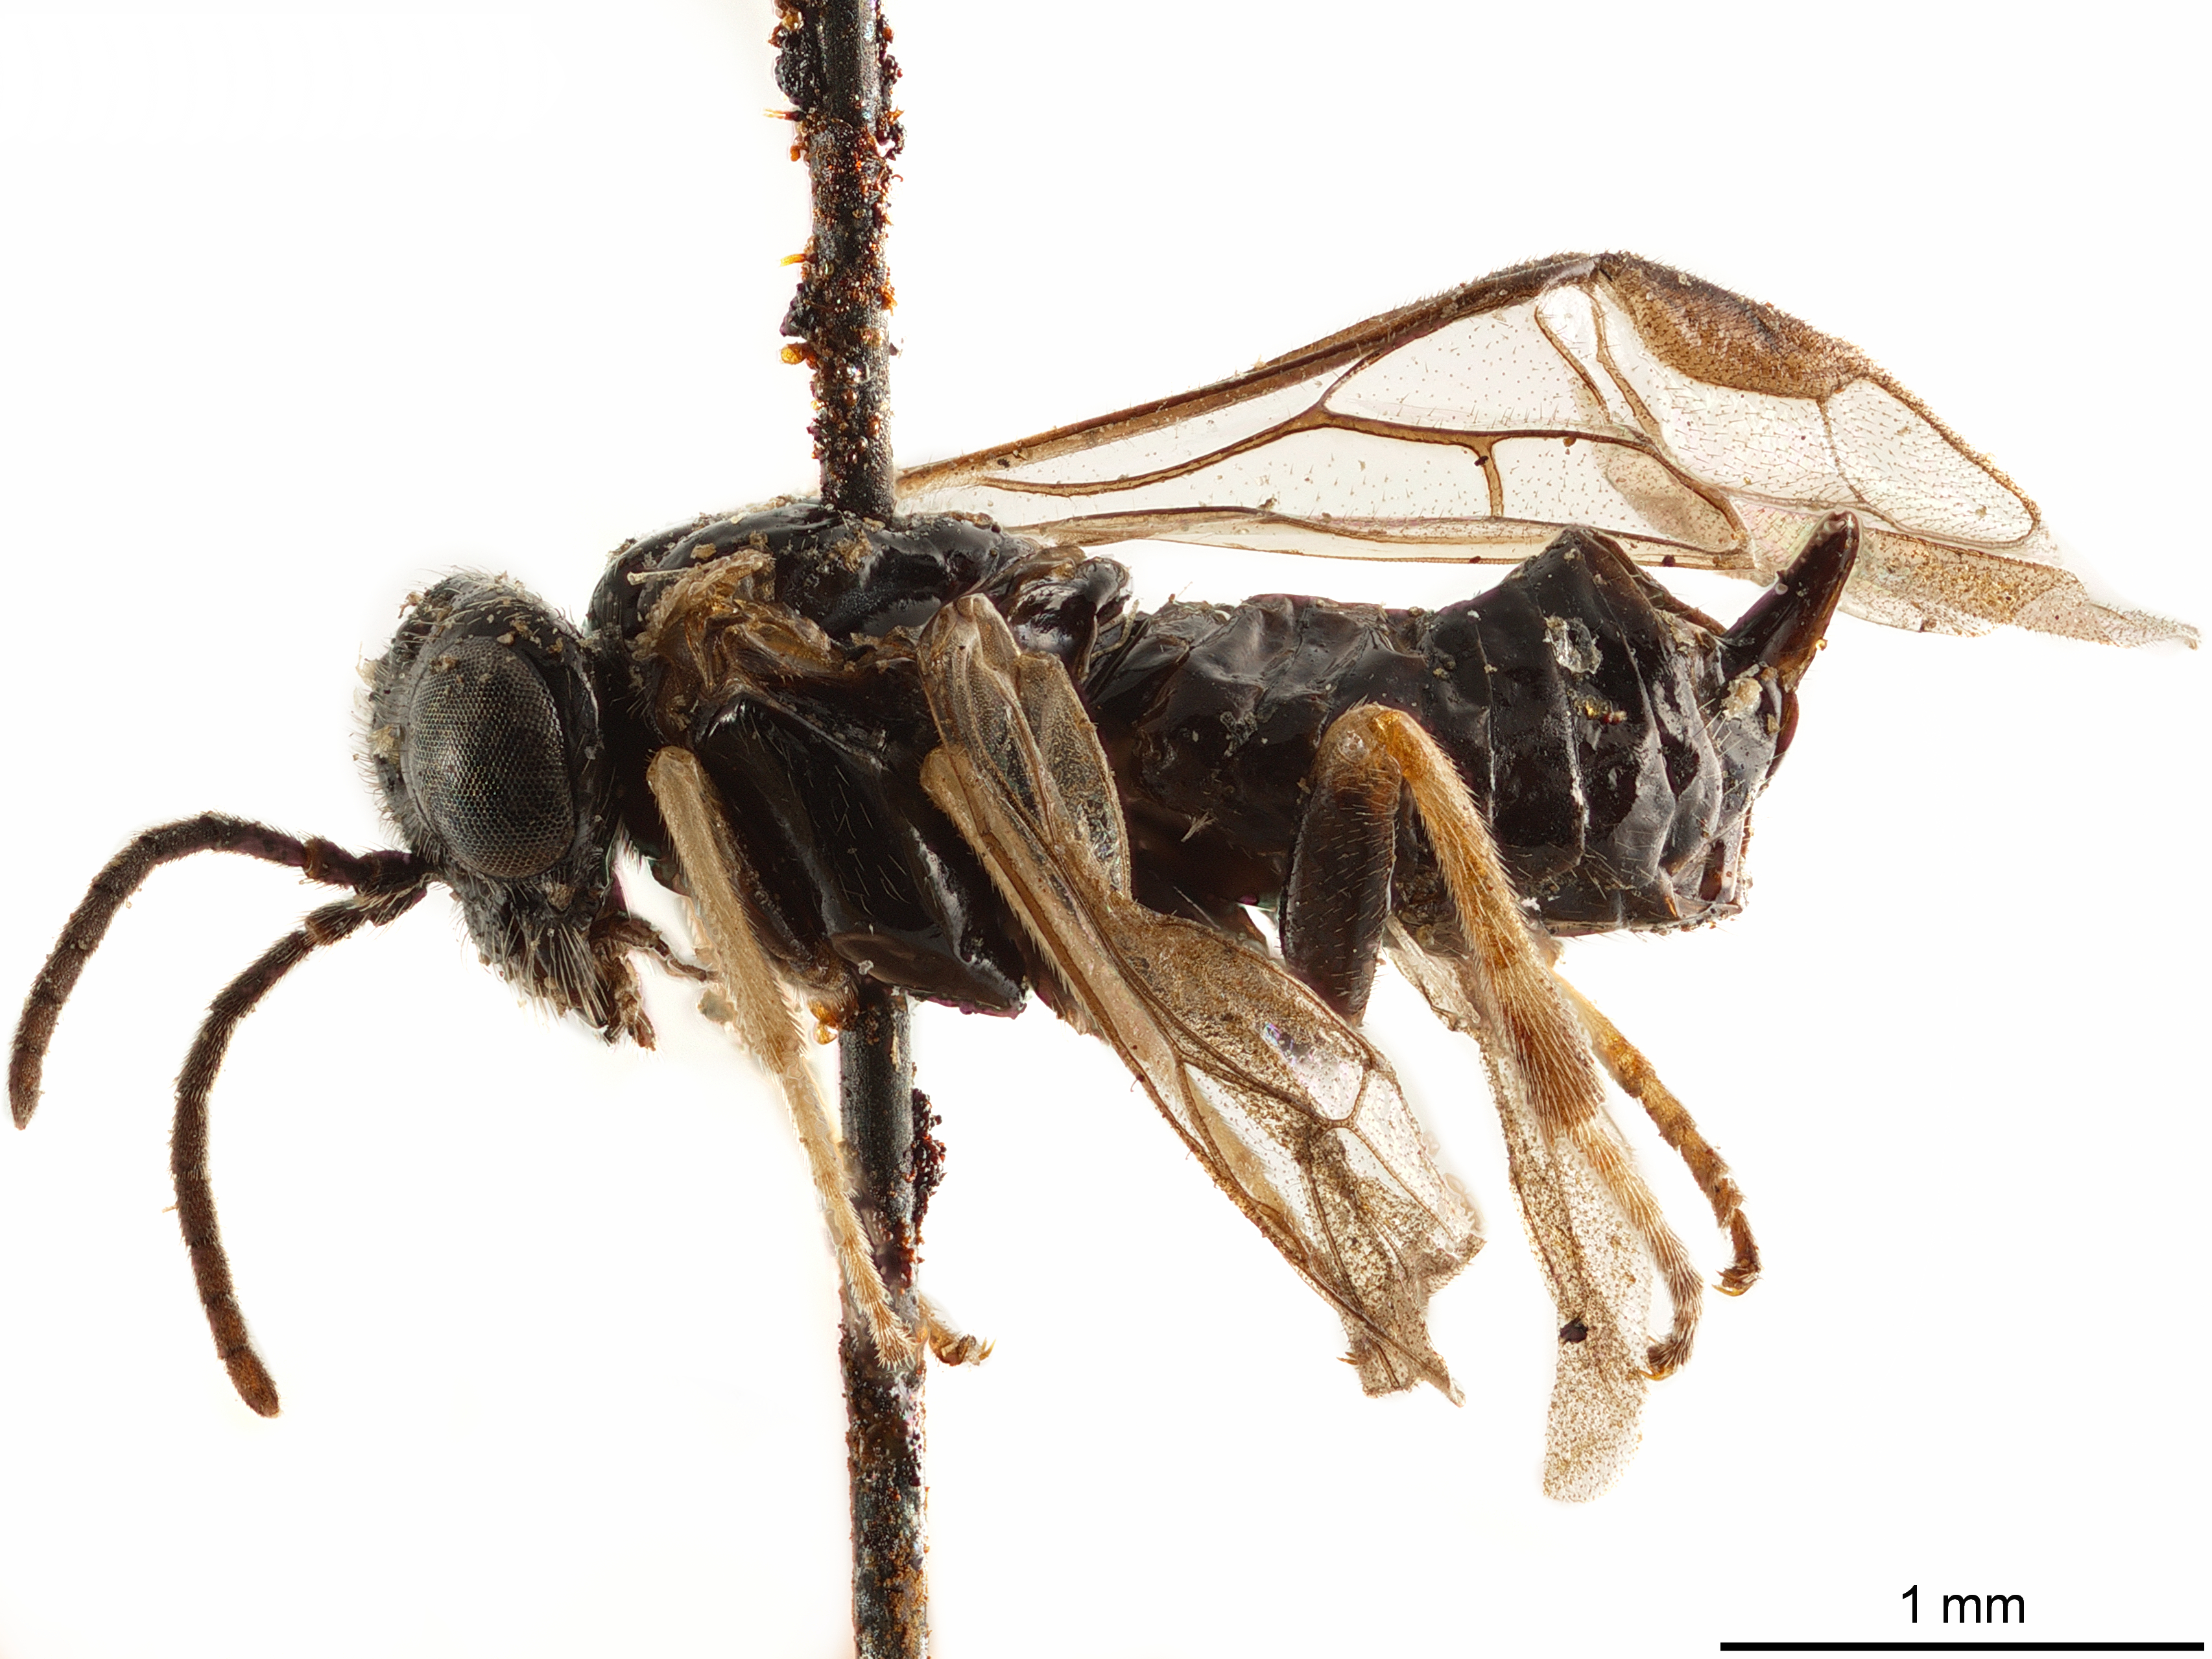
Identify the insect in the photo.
Bidigitus platani
